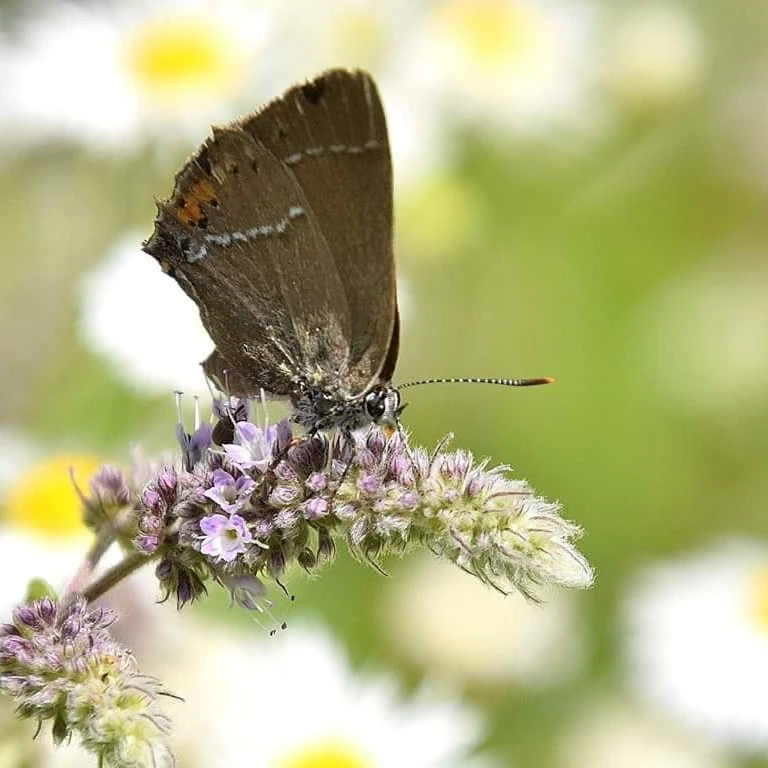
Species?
Satyrium spini (also Tuttiola spini)
